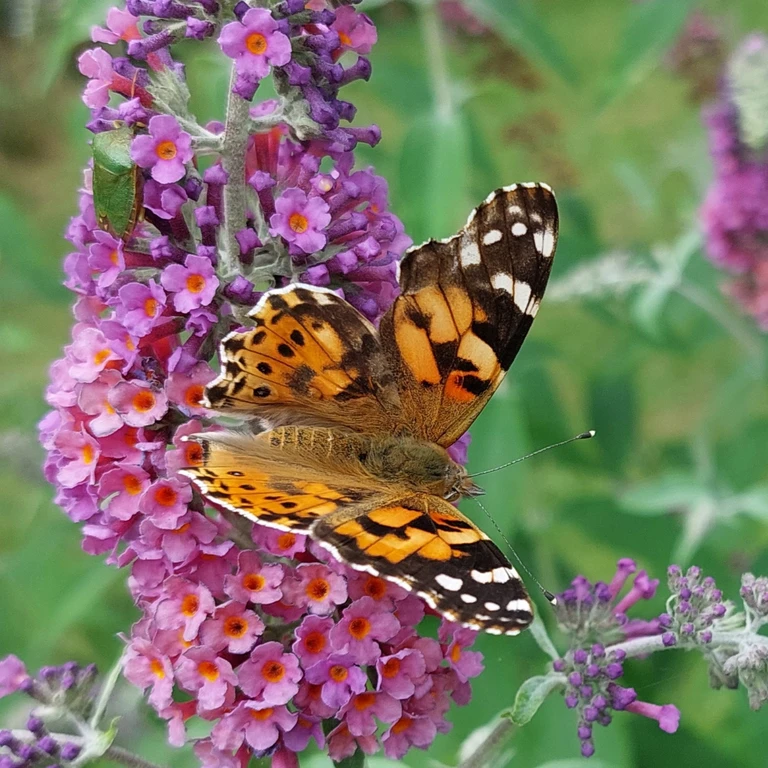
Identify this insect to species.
Vanessa cardui
